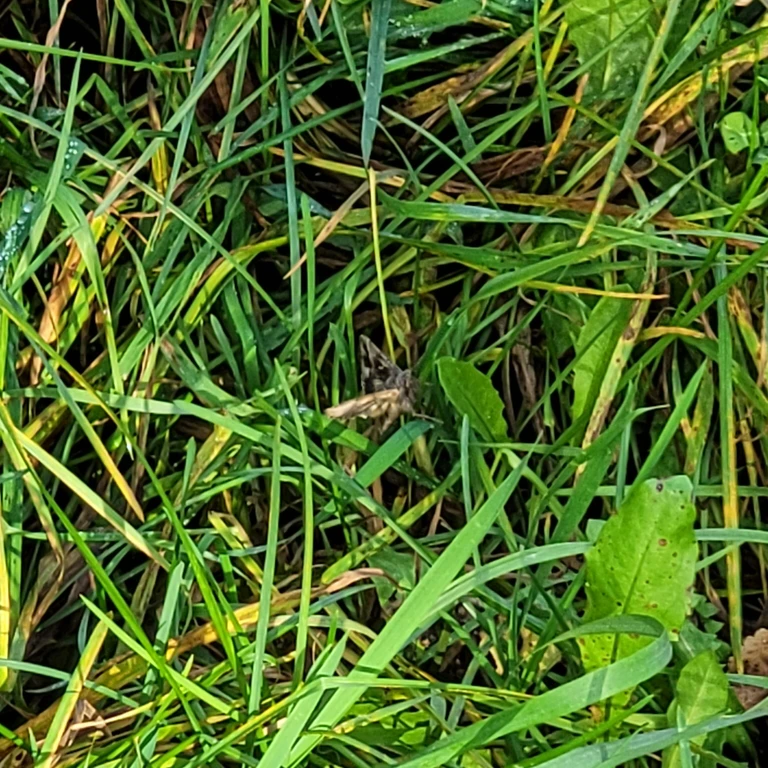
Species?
Autographa gamma
